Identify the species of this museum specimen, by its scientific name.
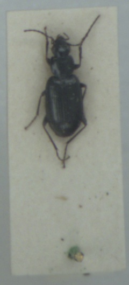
Agonum gracile
